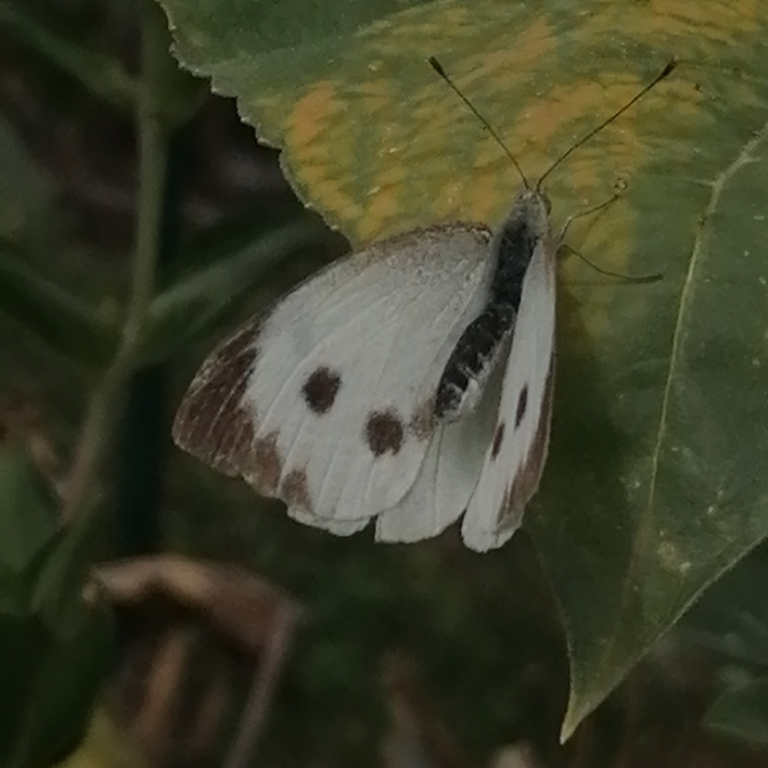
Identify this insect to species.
Pieris brassicae
